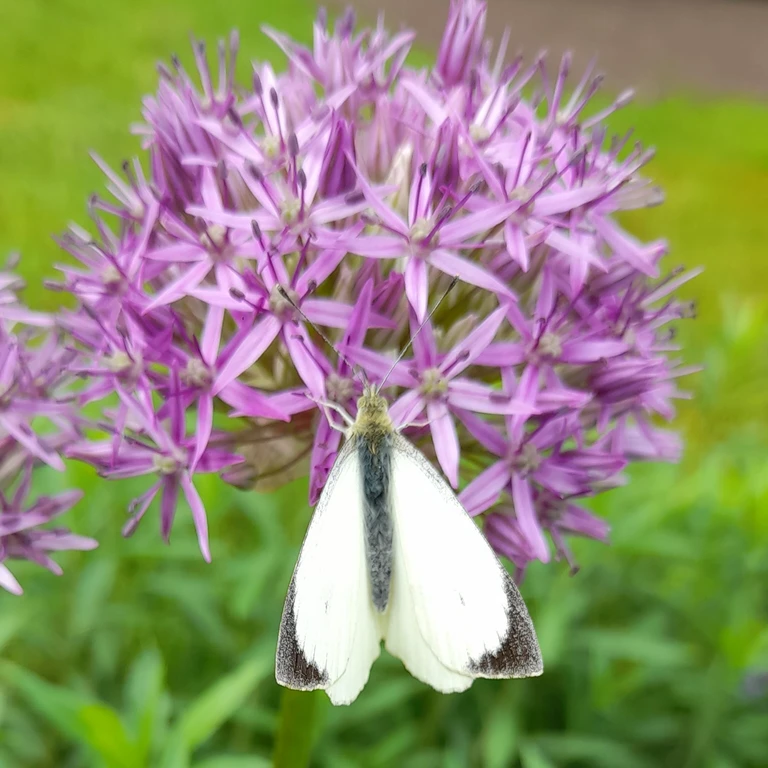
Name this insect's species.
Pieris brassicae
